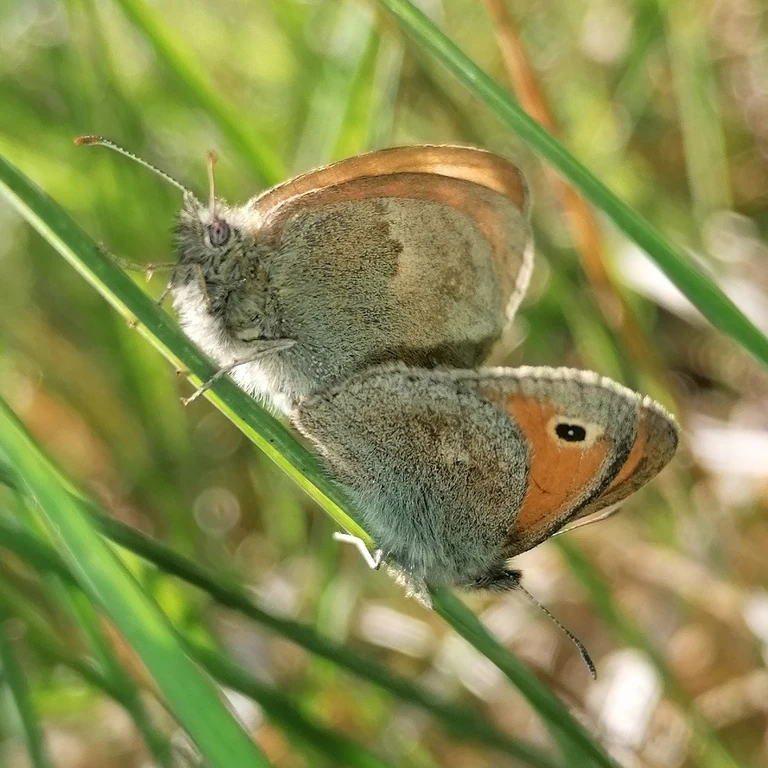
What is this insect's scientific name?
Coenonympha pamphilus
